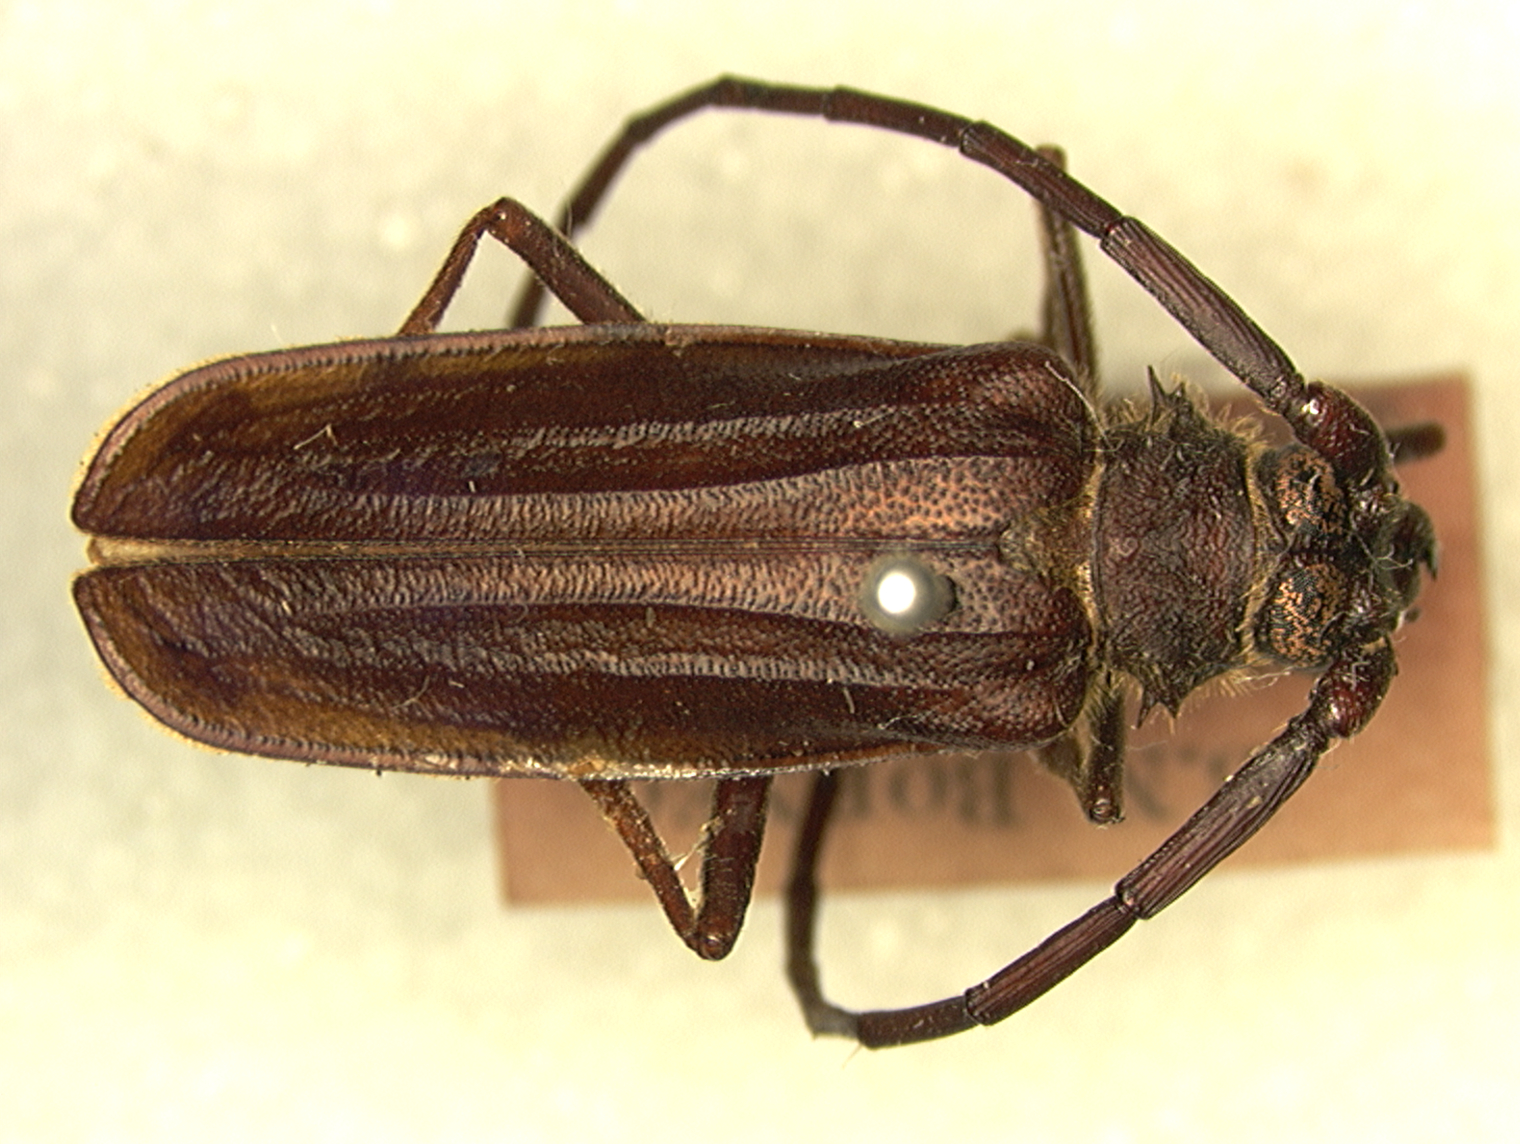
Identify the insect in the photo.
Neosarmydus costipennis
